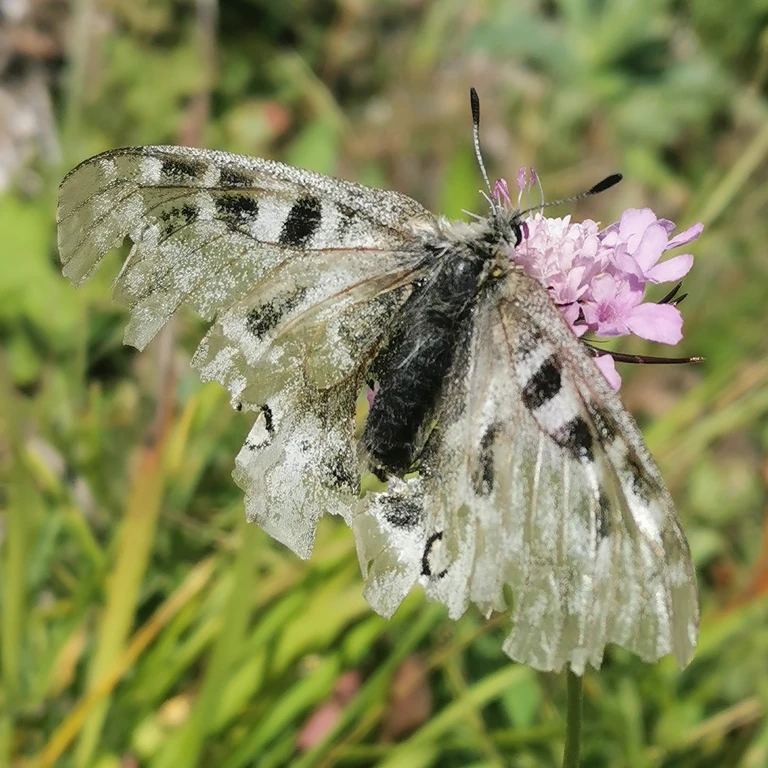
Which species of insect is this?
Parnassius apollo
